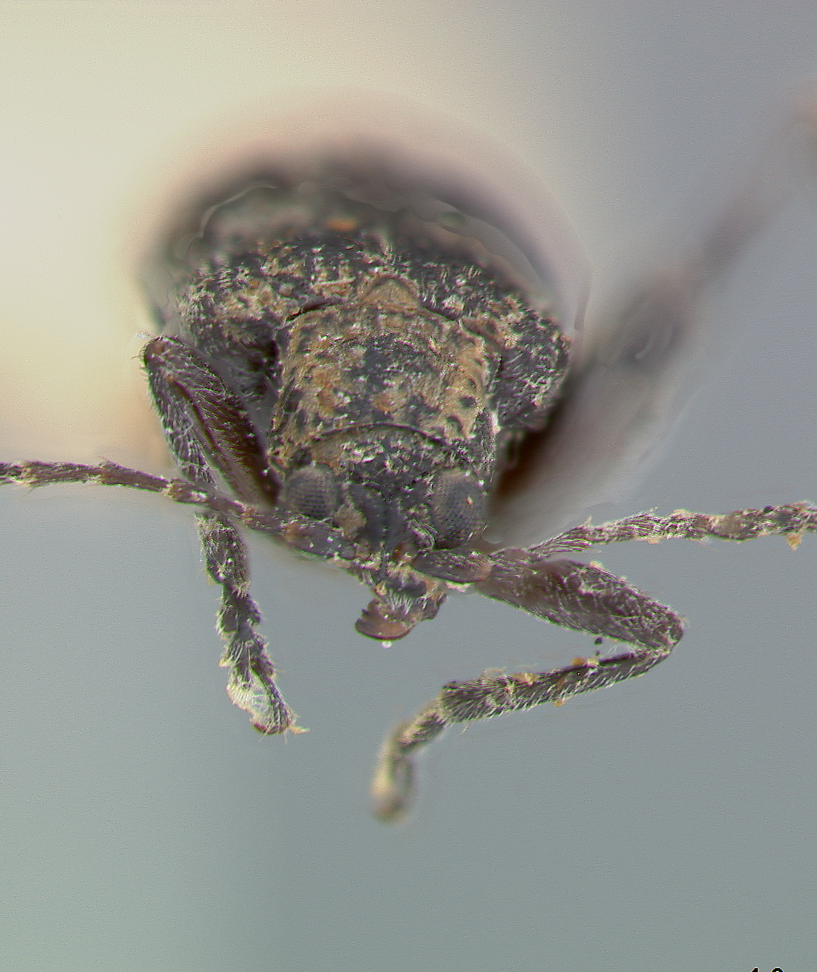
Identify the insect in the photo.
Physimerus melanchimus
